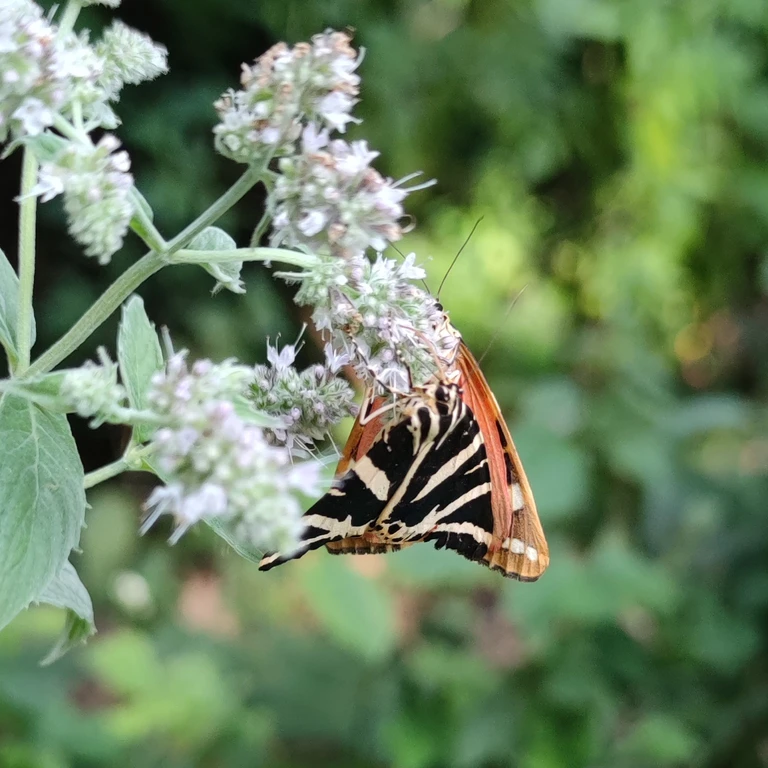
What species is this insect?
Euplagia quadripunctaria
